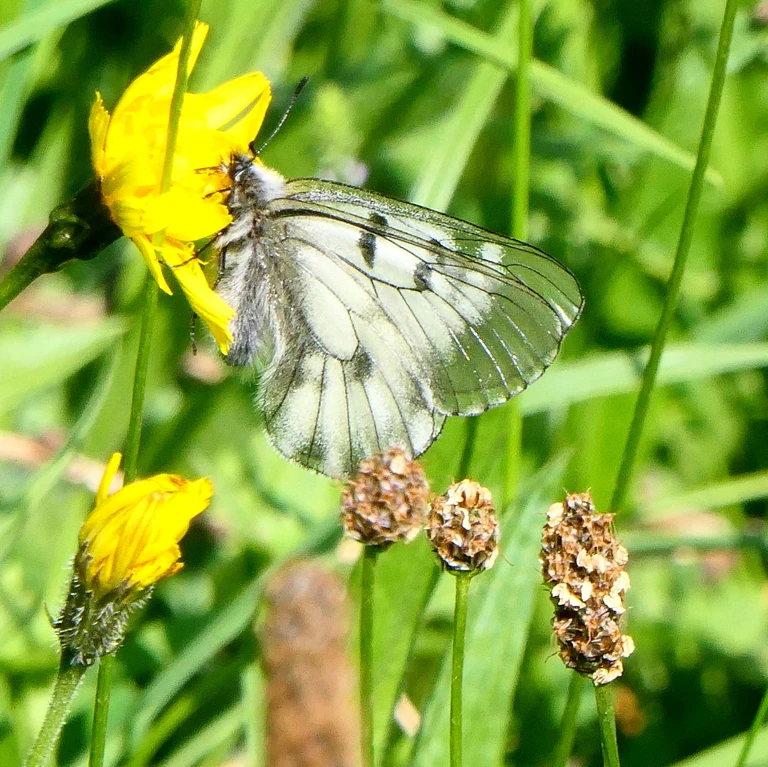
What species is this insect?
Parnassius mnemosyne
